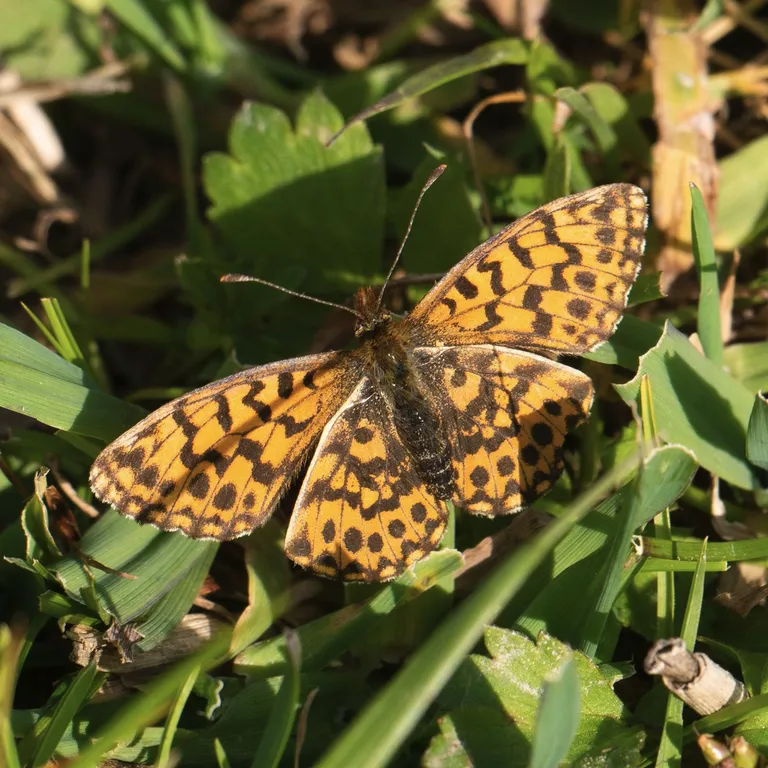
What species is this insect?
Boloria dia
